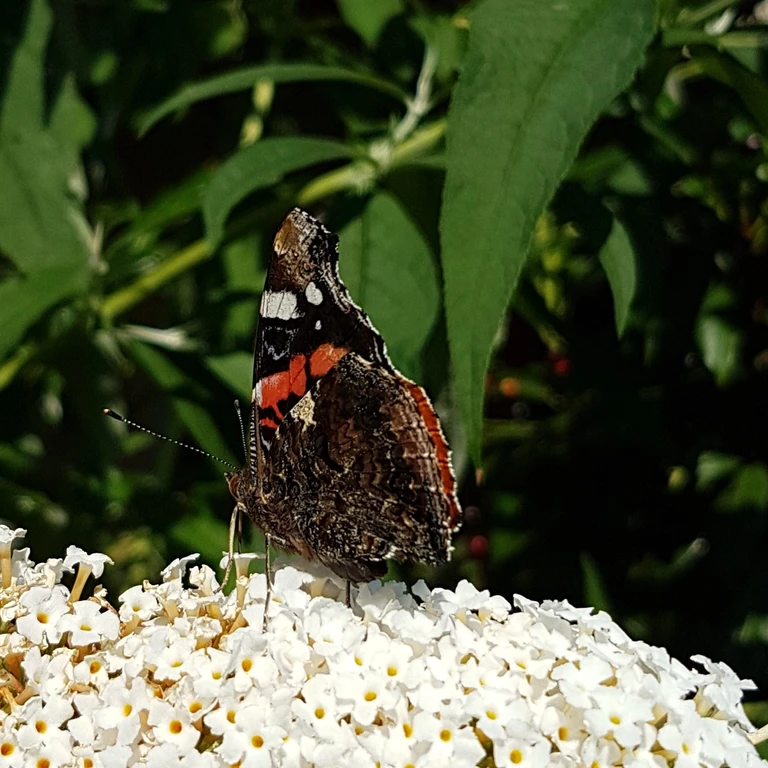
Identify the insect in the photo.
Vanessa atalanta
